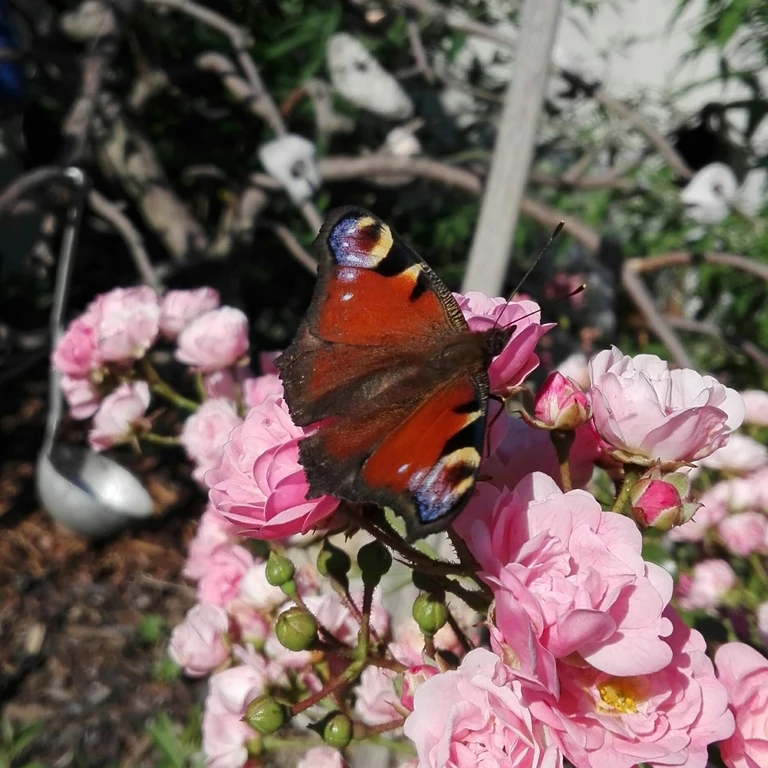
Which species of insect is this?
Aglais io
